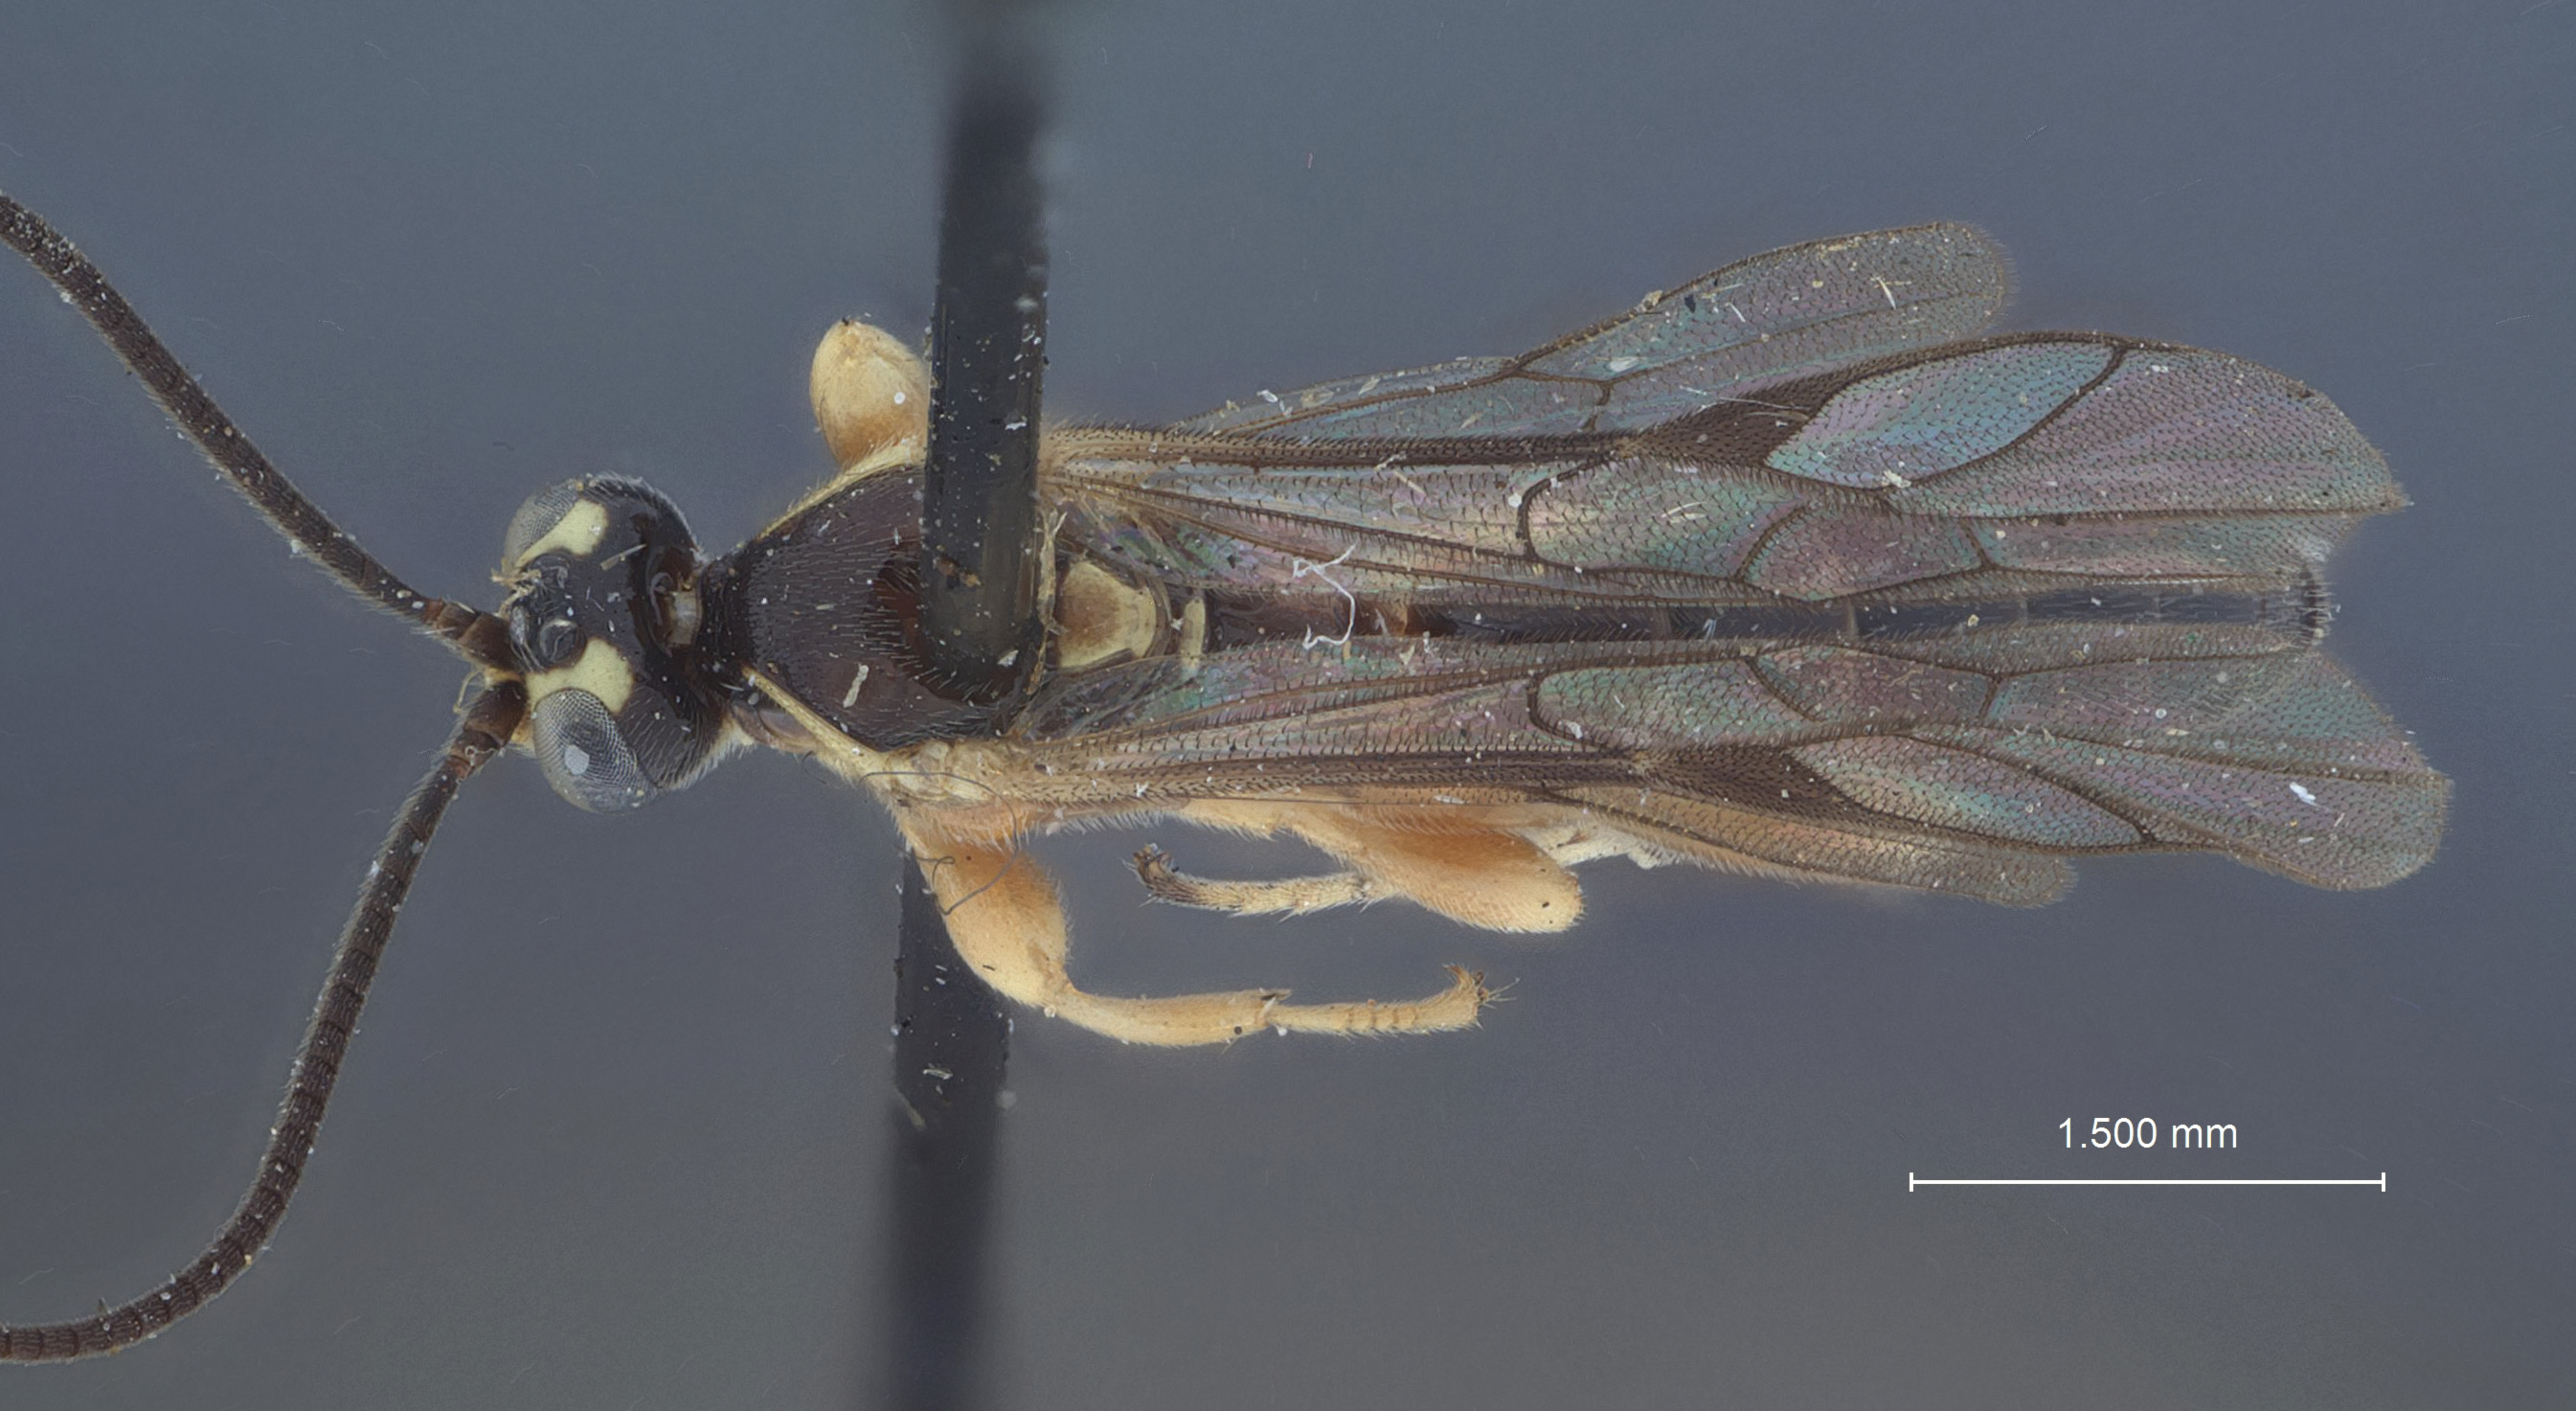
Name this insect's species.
Exochus virgatifrons
